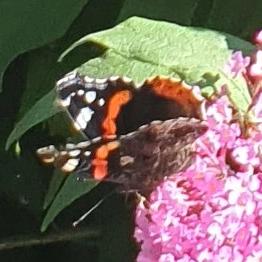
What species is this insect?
Vanessa atalanta
